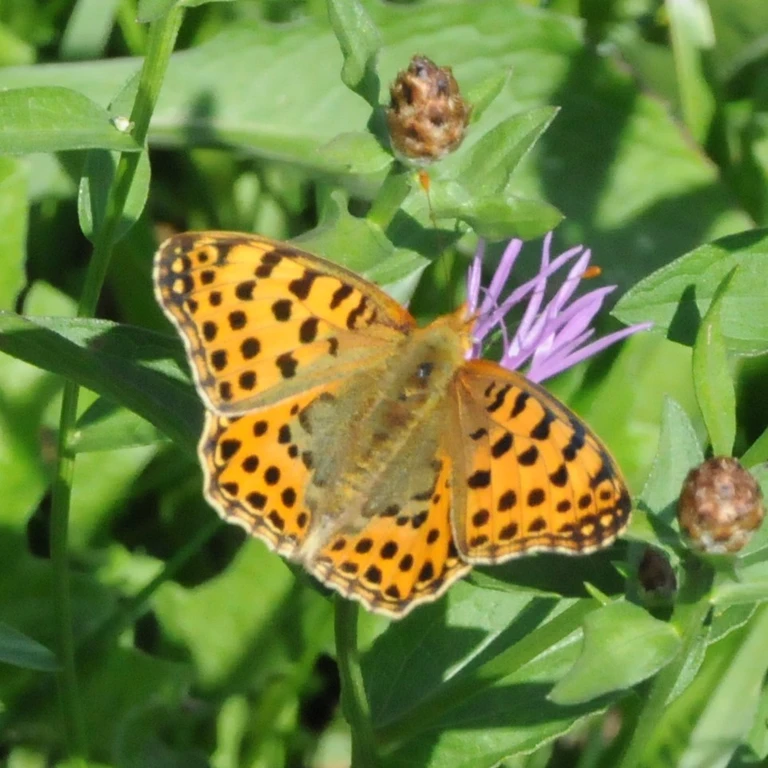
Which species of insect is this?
Issoria lathonia
